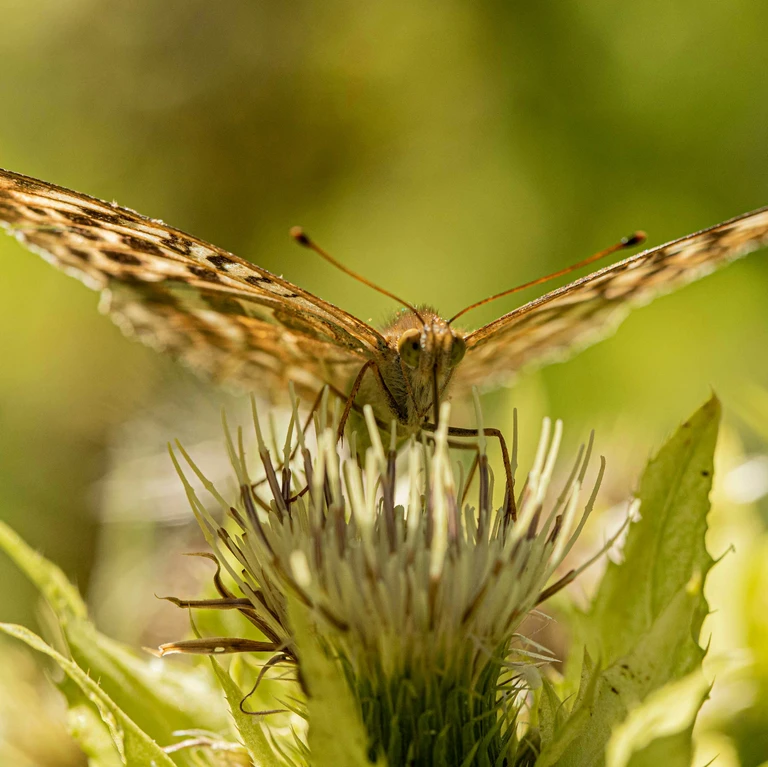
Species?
Argynnis paphia
